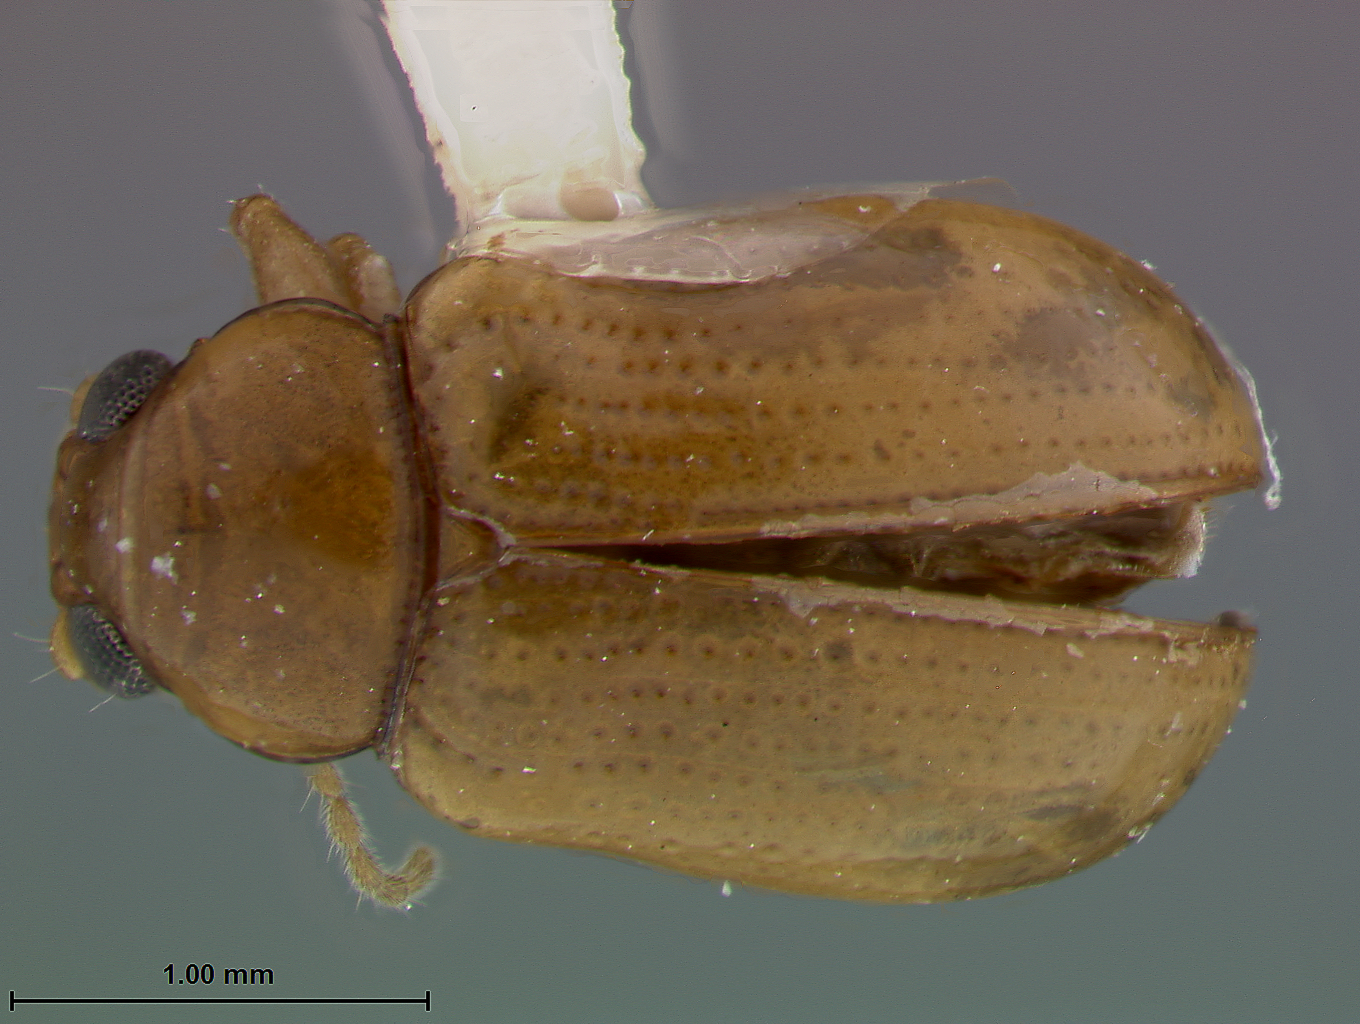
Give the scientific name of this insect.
Metachroma nanum
